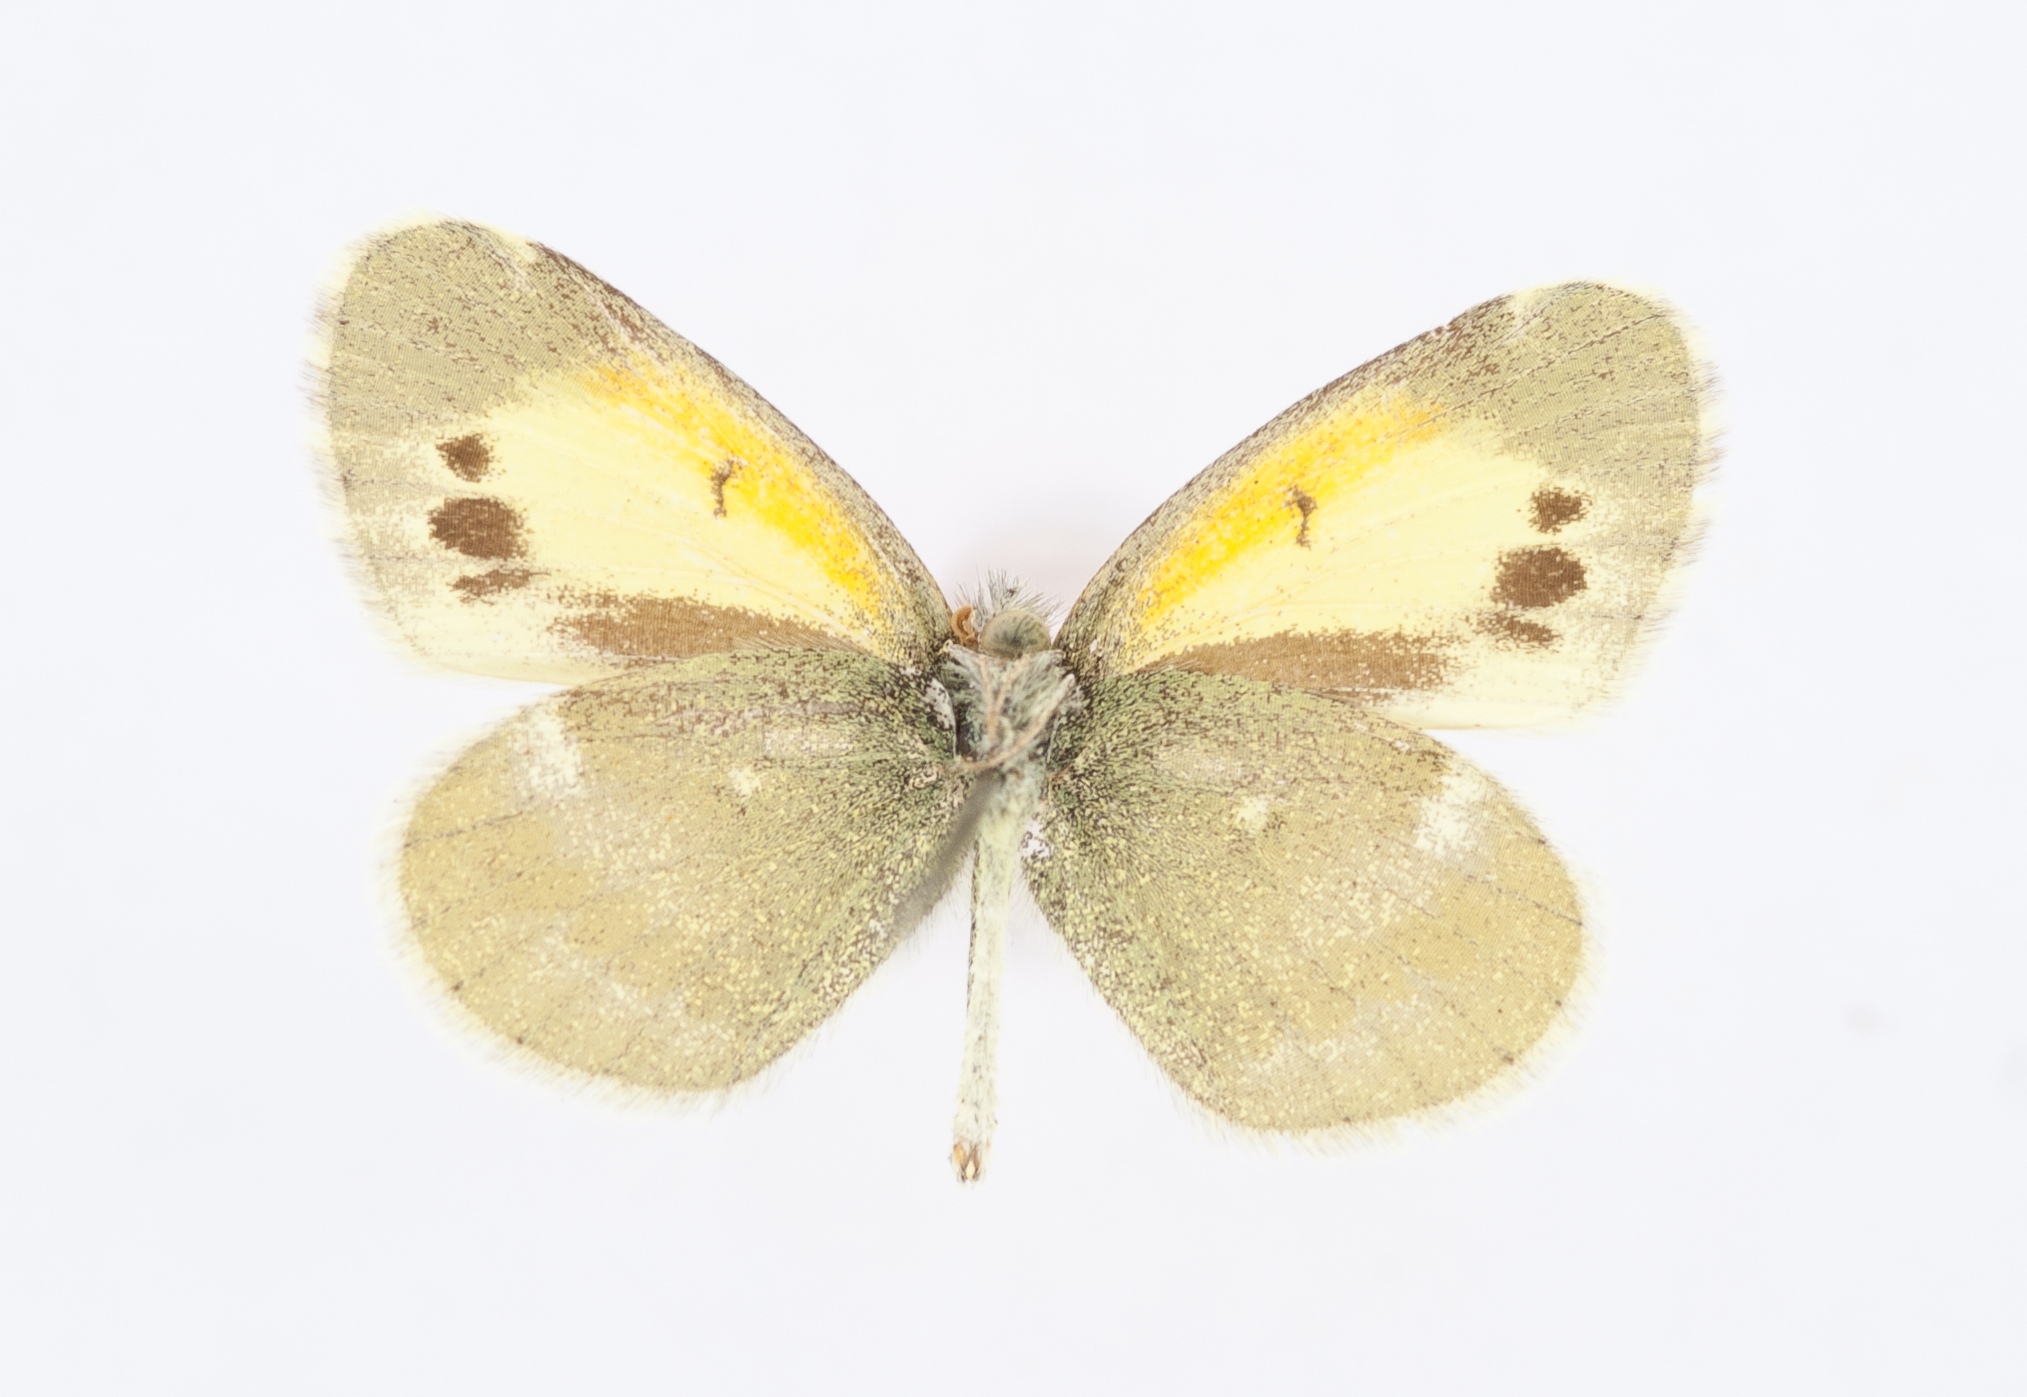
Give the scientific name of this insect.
Nathalis iole
